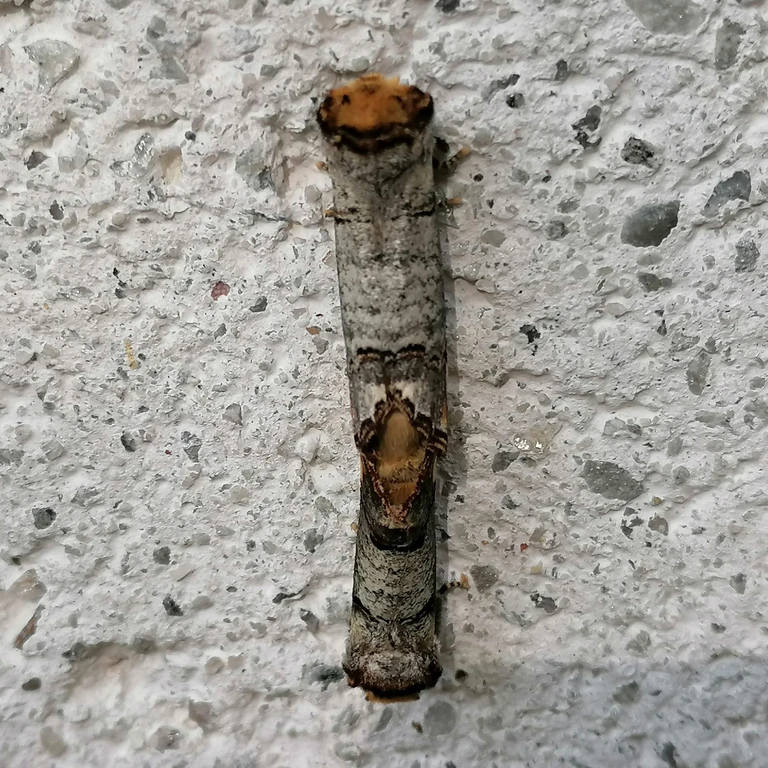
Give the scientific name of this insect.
Phalera bucephala
